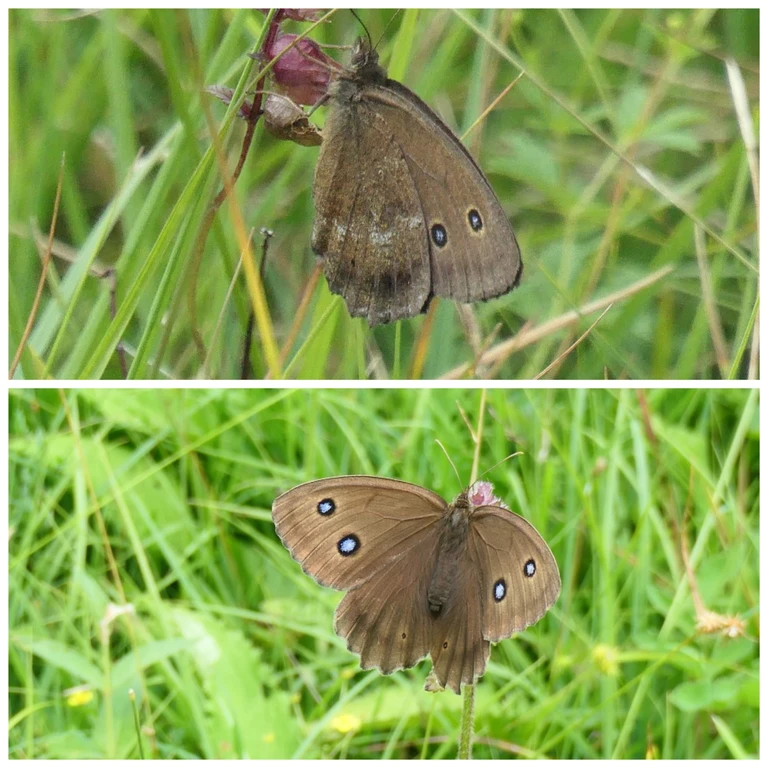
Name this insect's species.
Minois dryas
